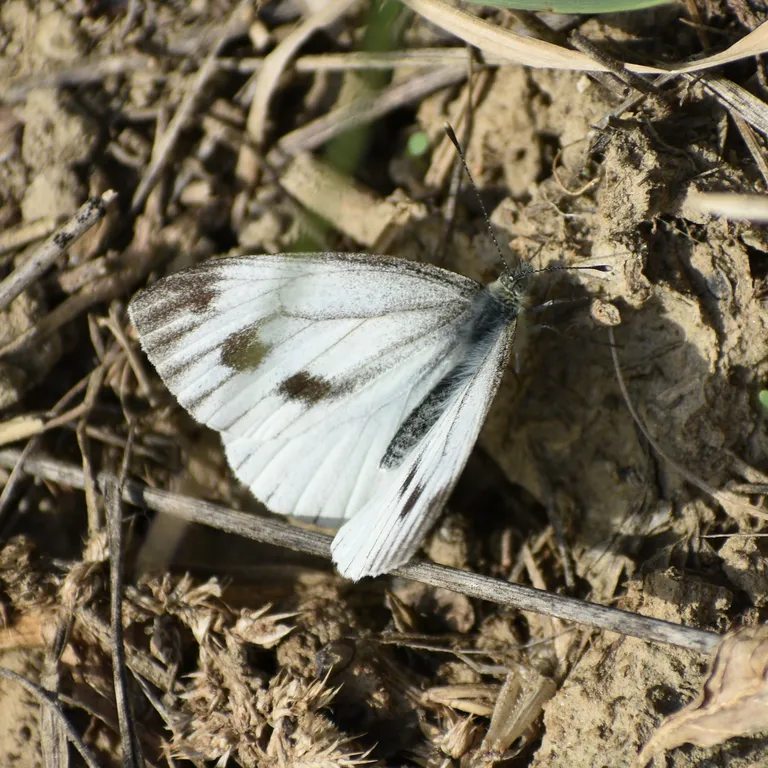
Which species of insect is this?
Pieris napi
